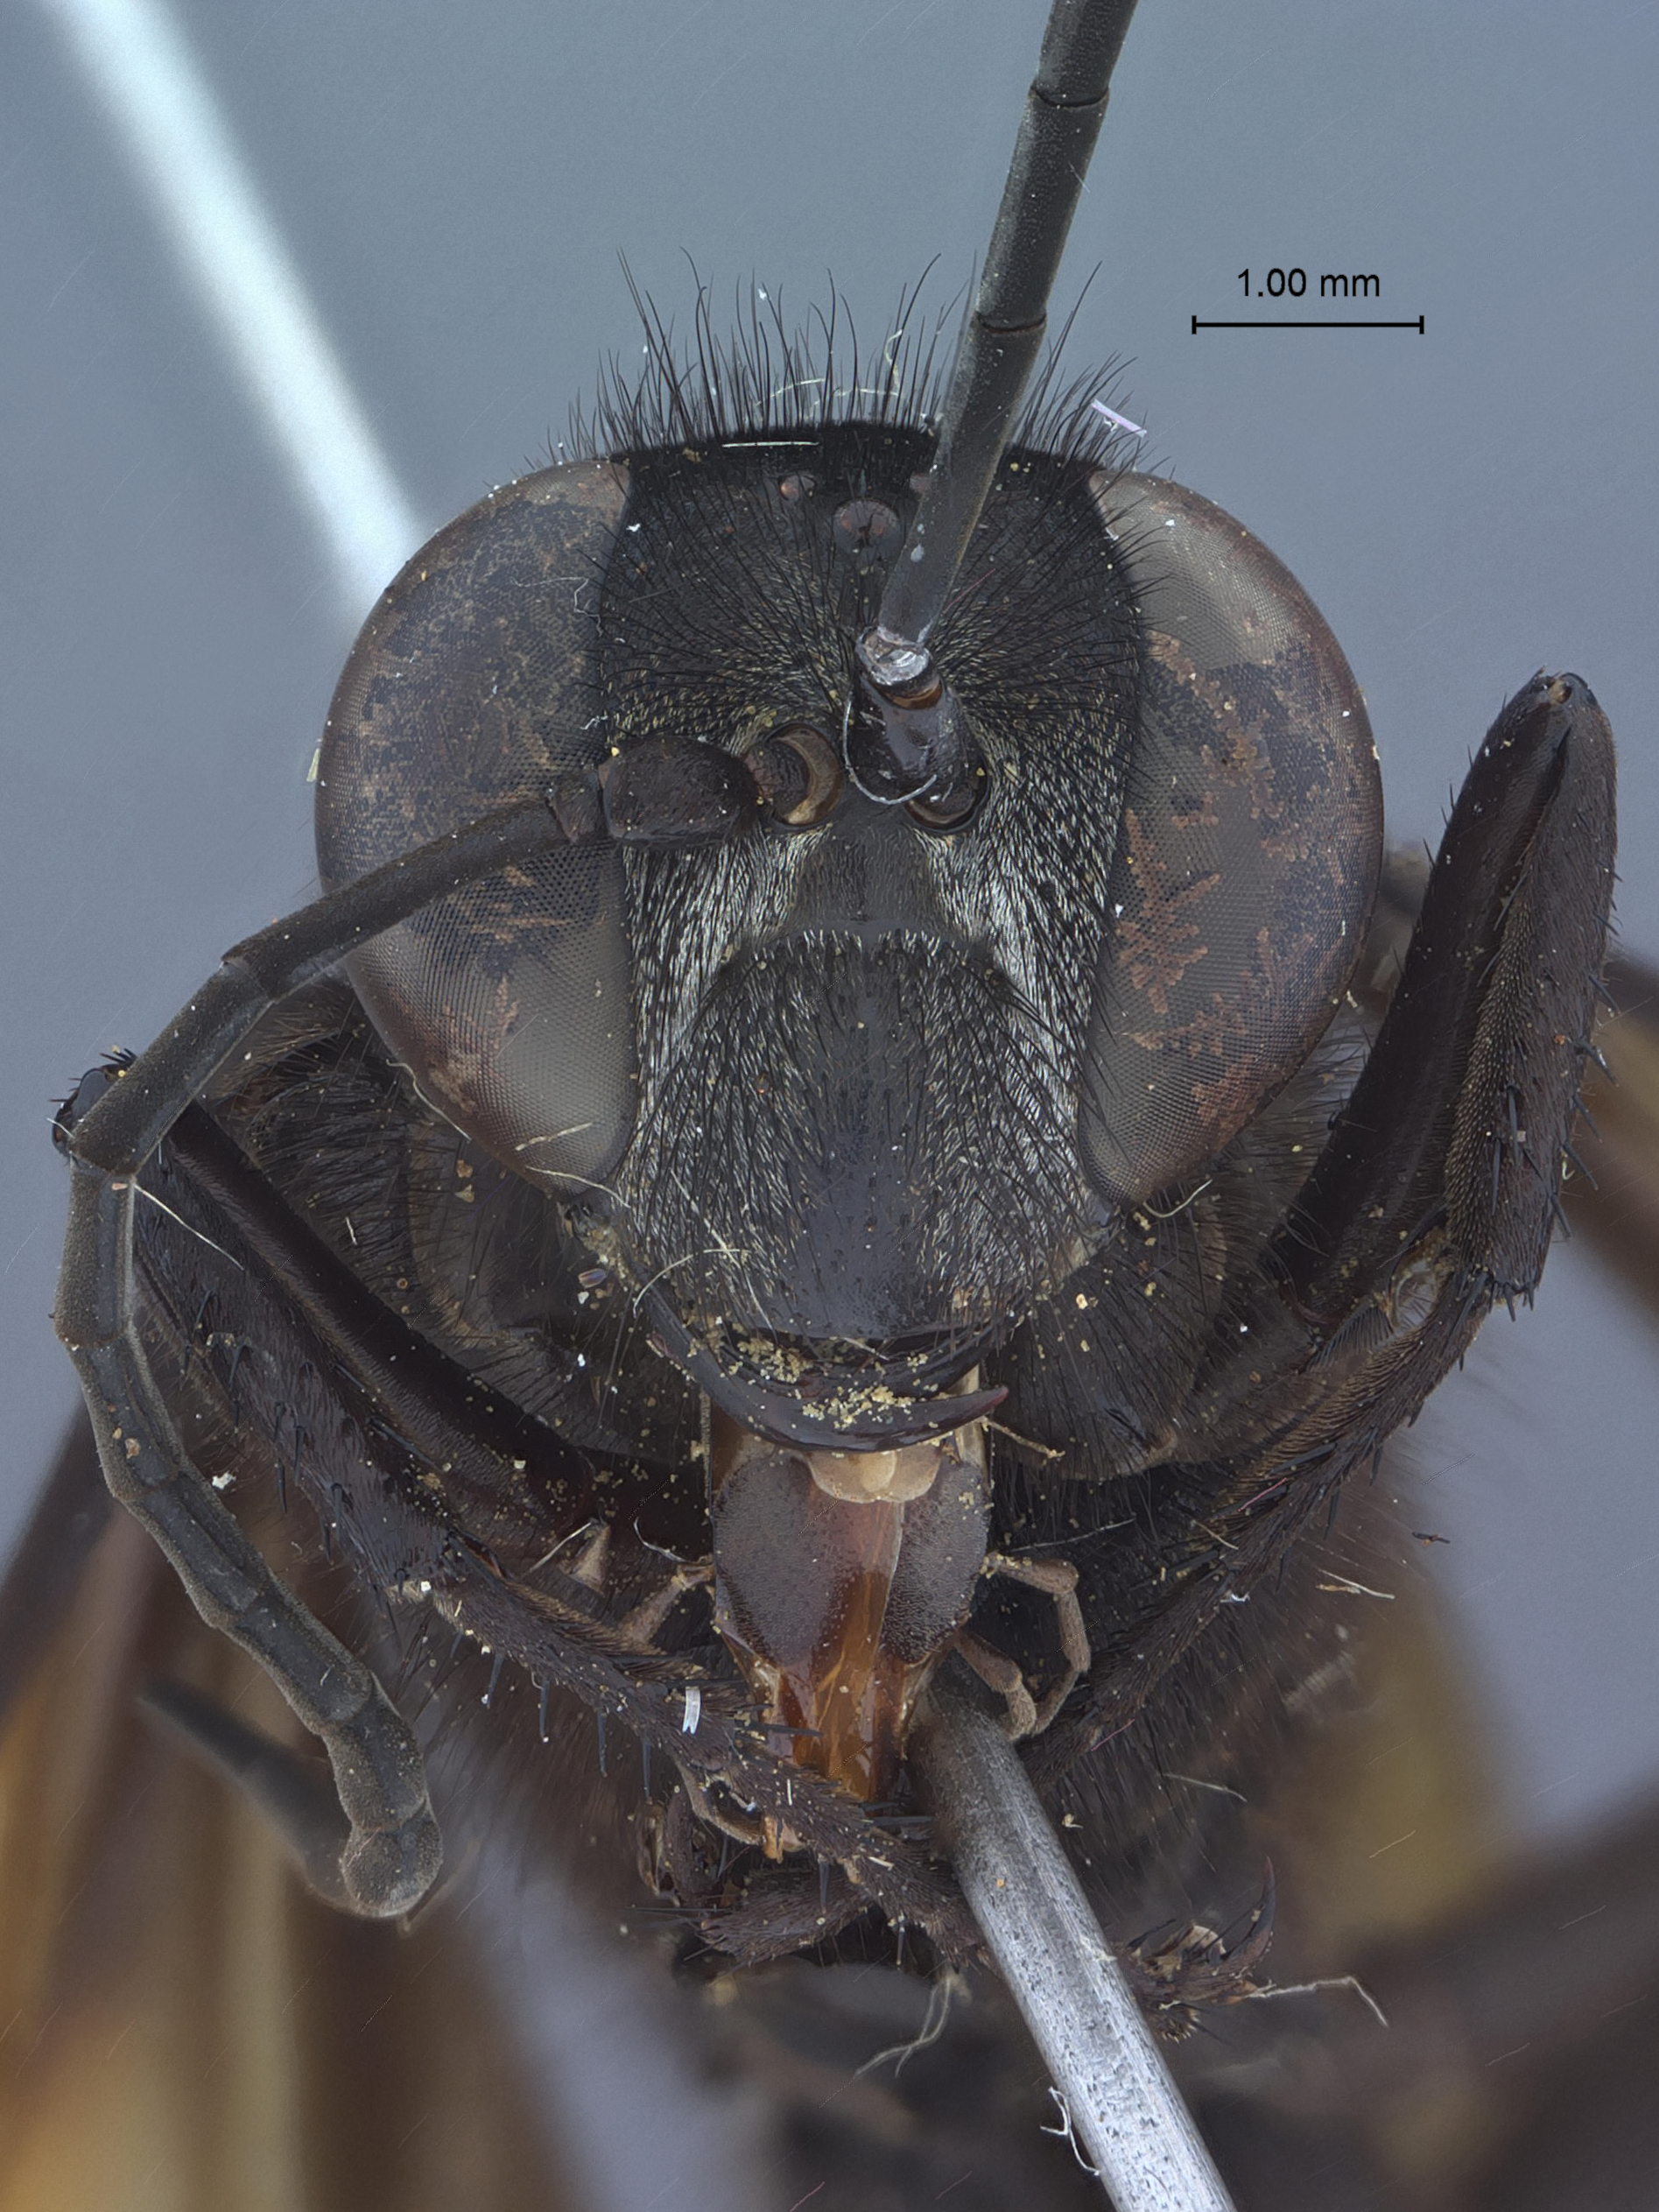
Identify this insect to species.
Sphex praedator
